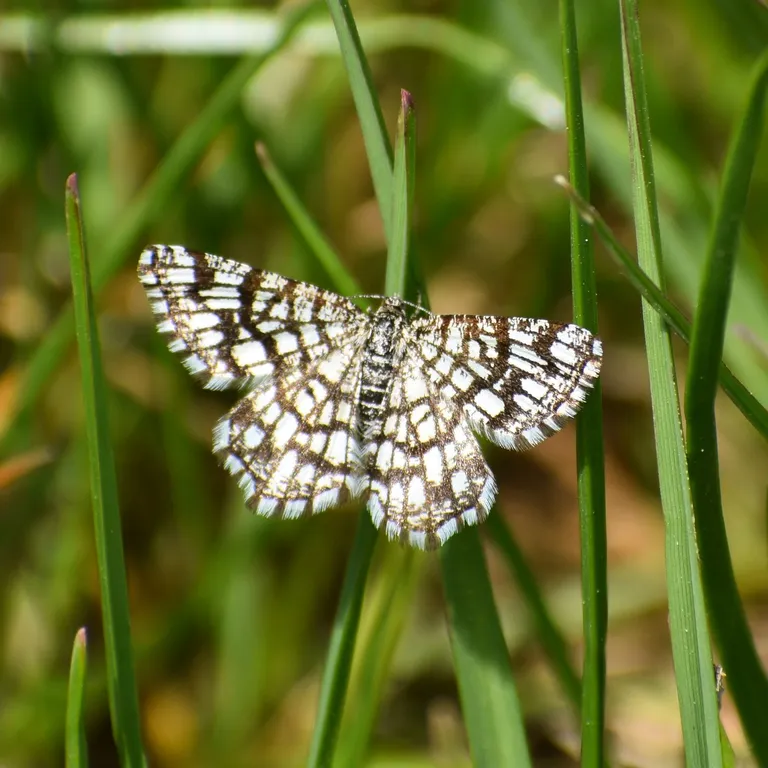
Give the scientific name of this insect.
Chiasmia clathrata
